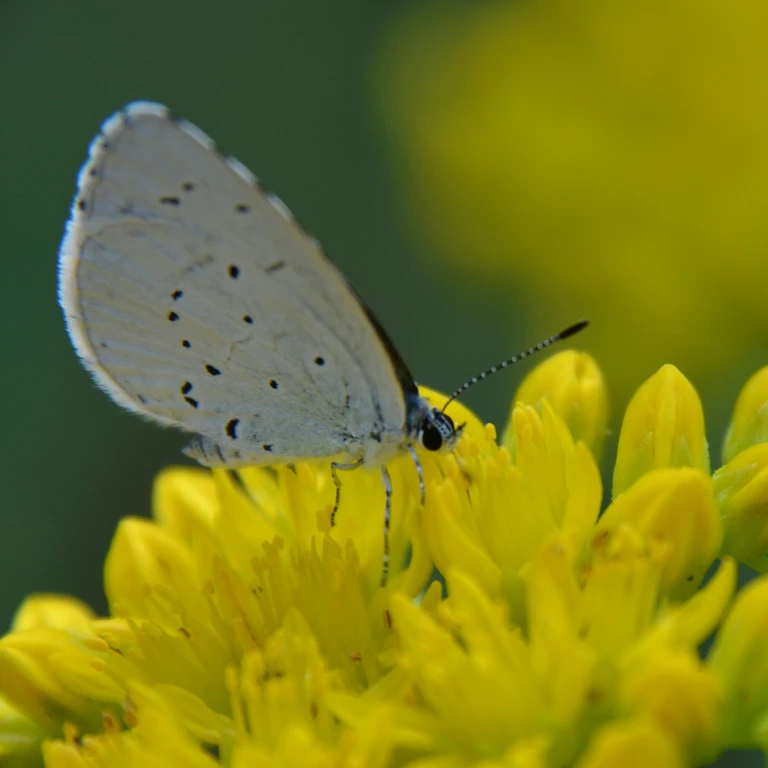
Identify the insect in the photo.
Celastrina argiolus
